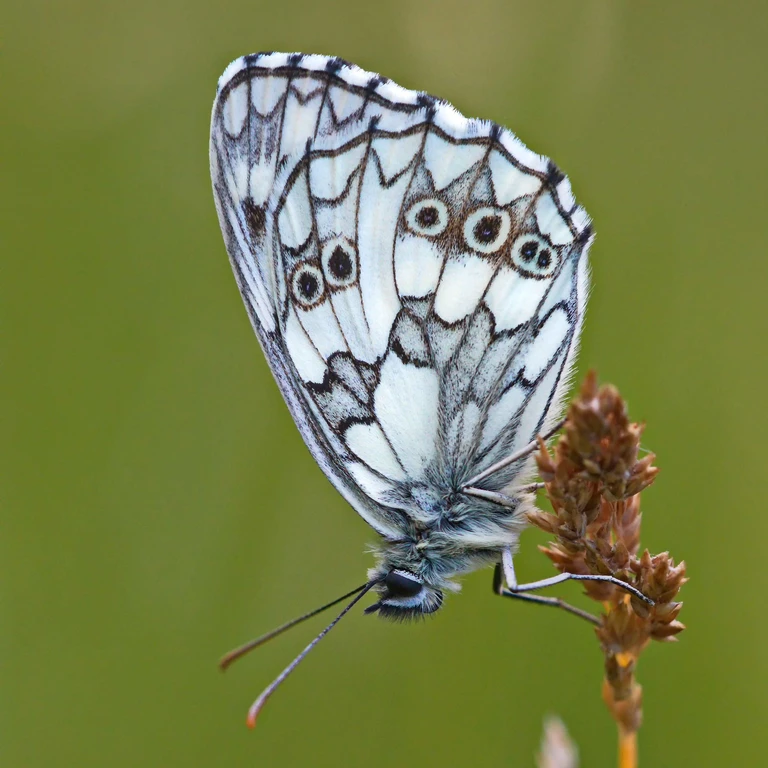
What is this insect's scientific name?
Melanargia galathea
